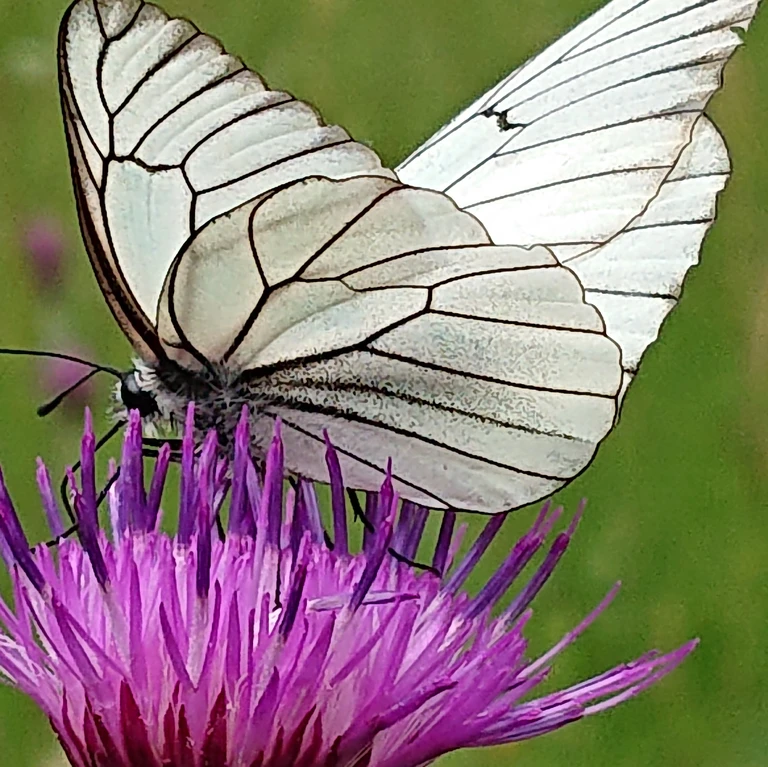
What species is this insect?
Aporia crataegi
